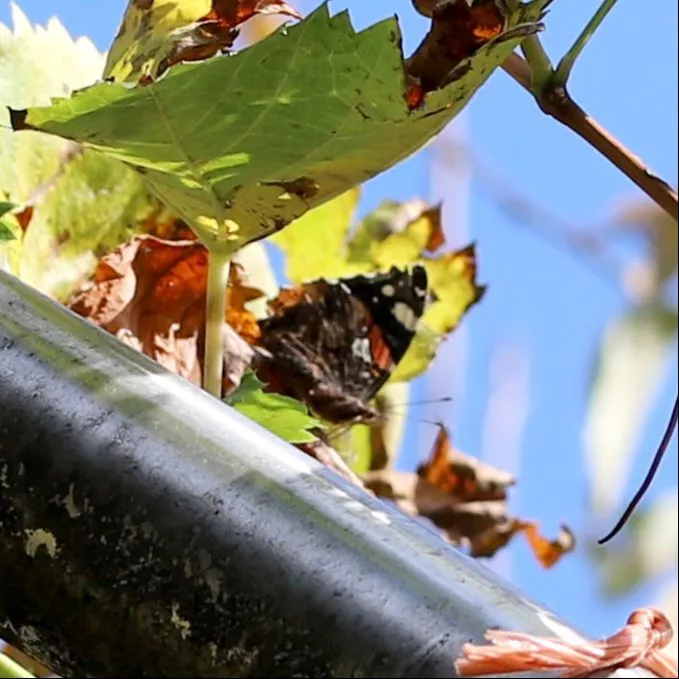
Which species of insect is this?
Vanessa atalanta
